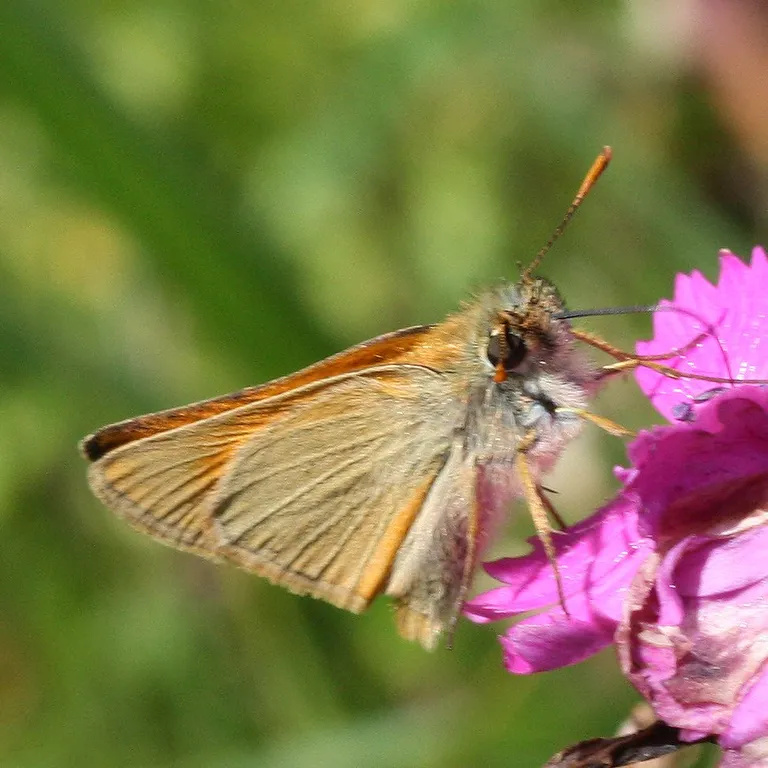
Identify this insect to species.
Thymelicus sylvestris
